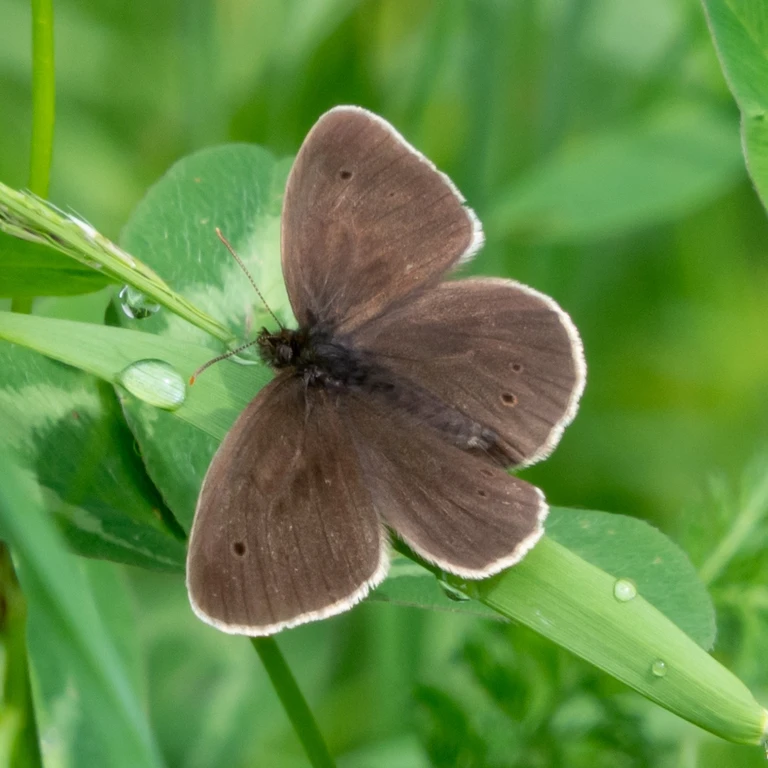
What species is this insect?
Aphantopus hyperantus
